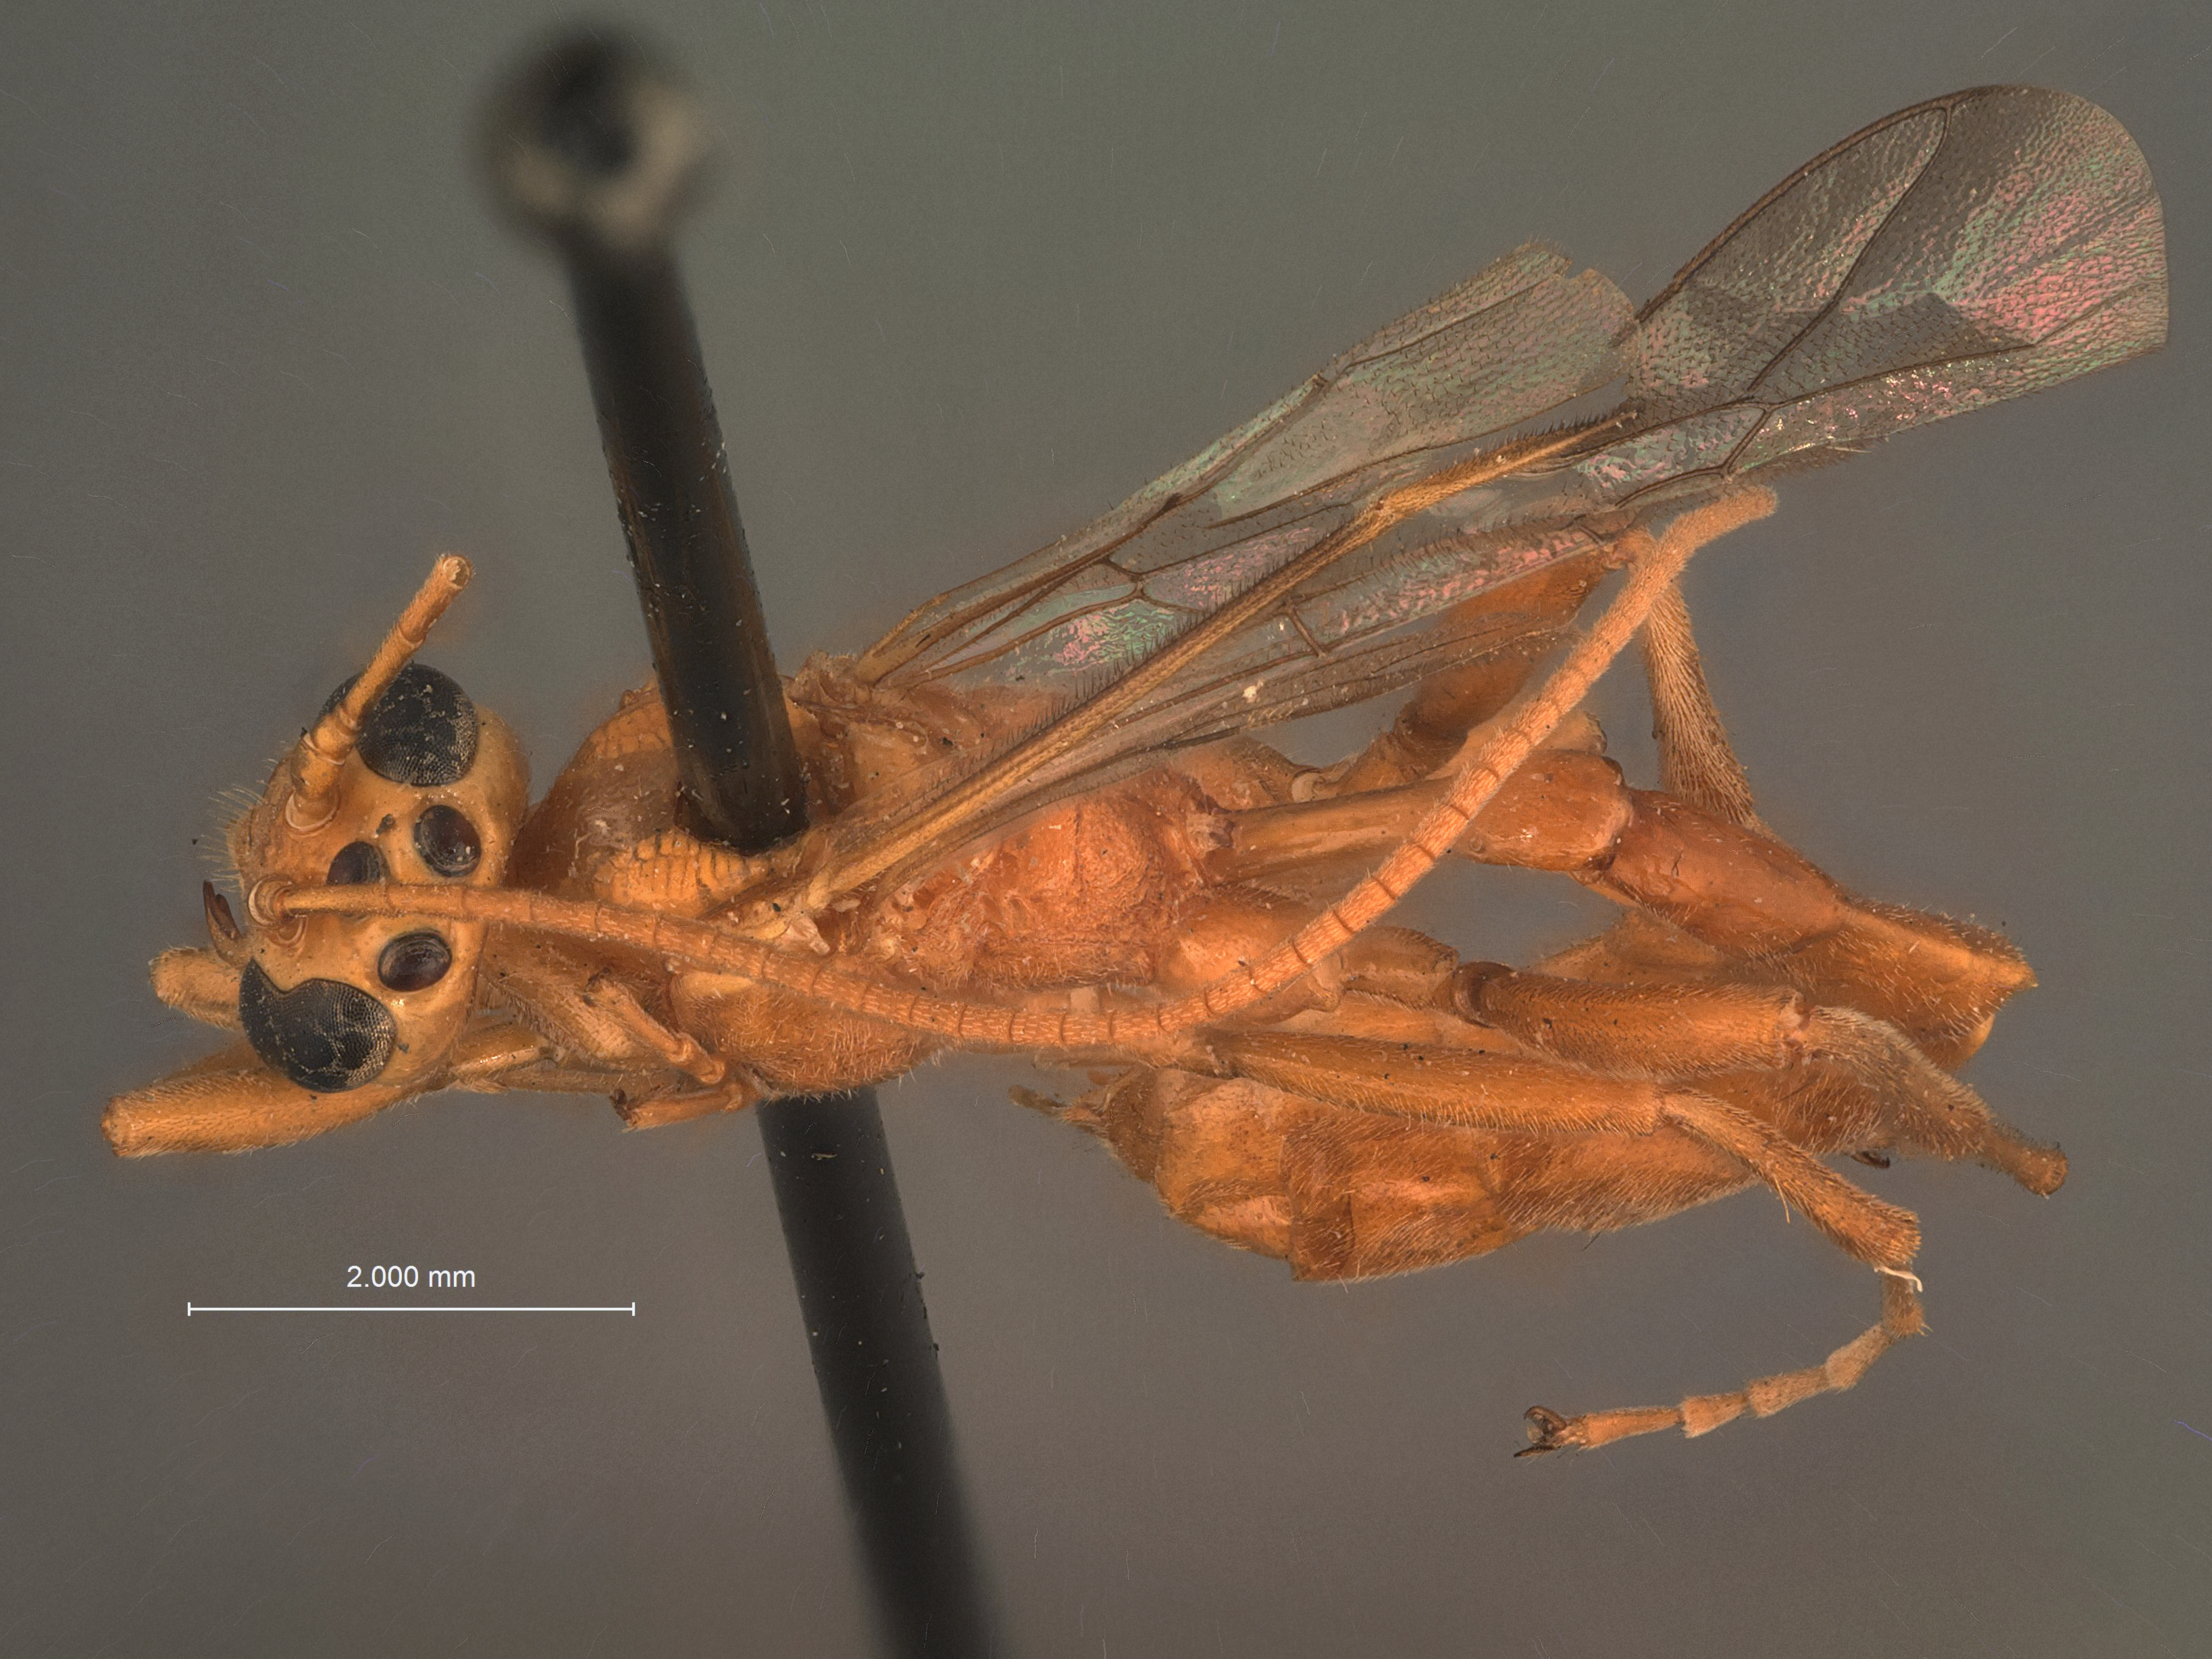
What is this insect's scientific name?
Boethoneura arida
